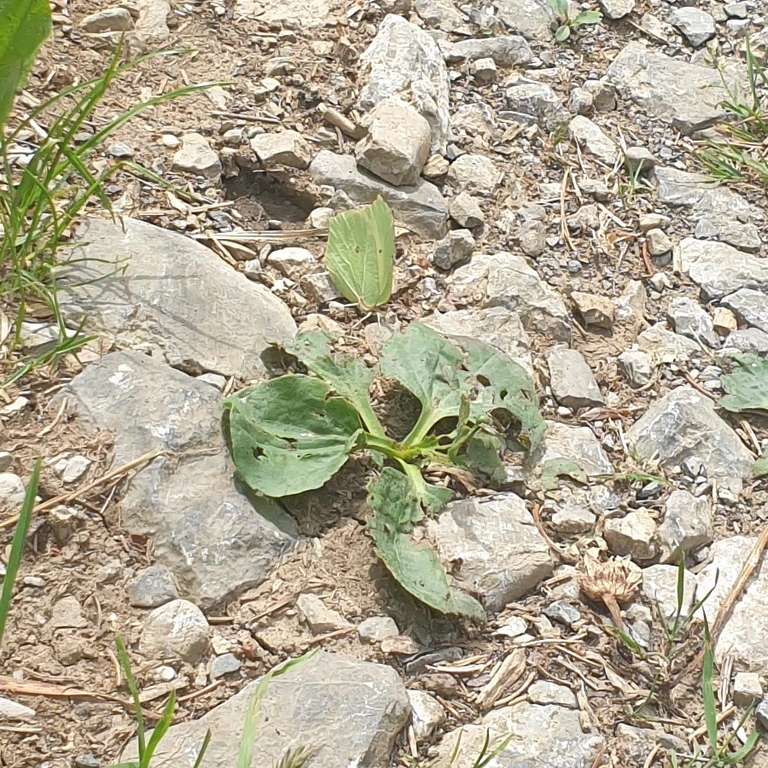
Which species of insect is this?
Gonepteryx rhamni
